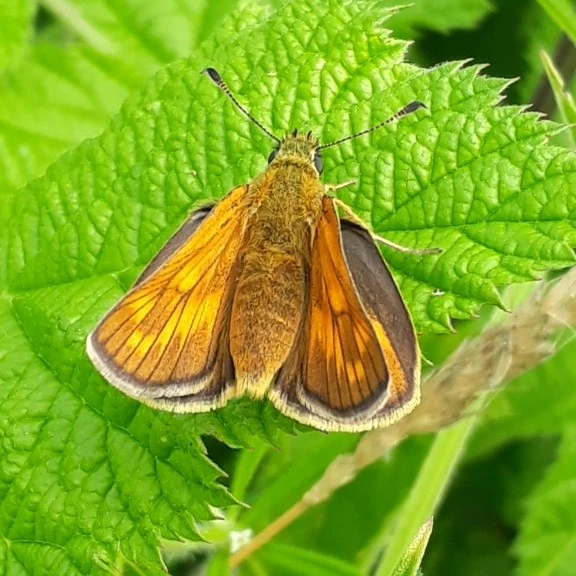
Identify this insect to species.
Ochlodes sylvanus (also Ochlodes venata)
